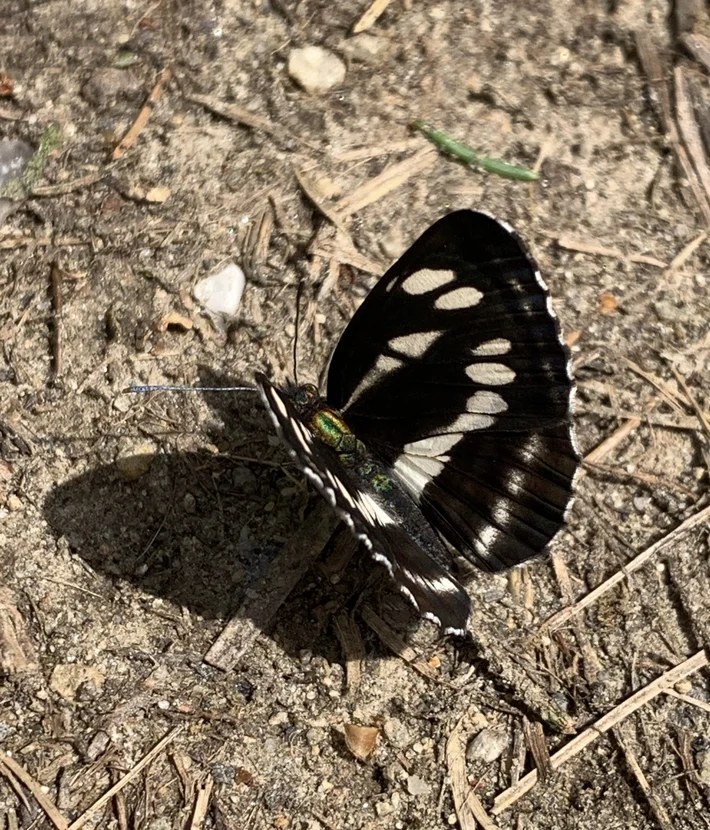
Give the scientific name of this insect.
Neptis sappho
